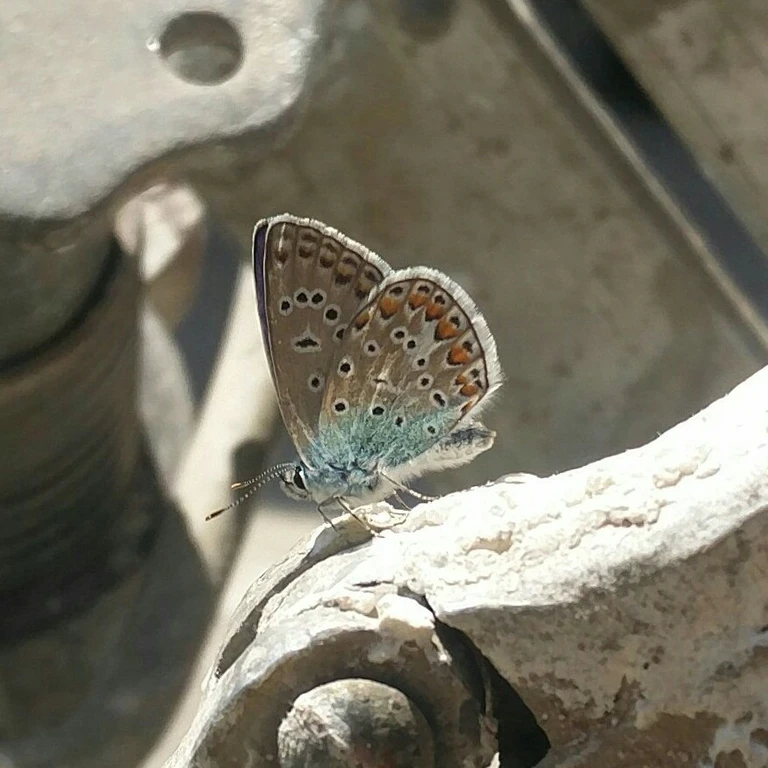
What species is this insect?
Polyommatus icarus
